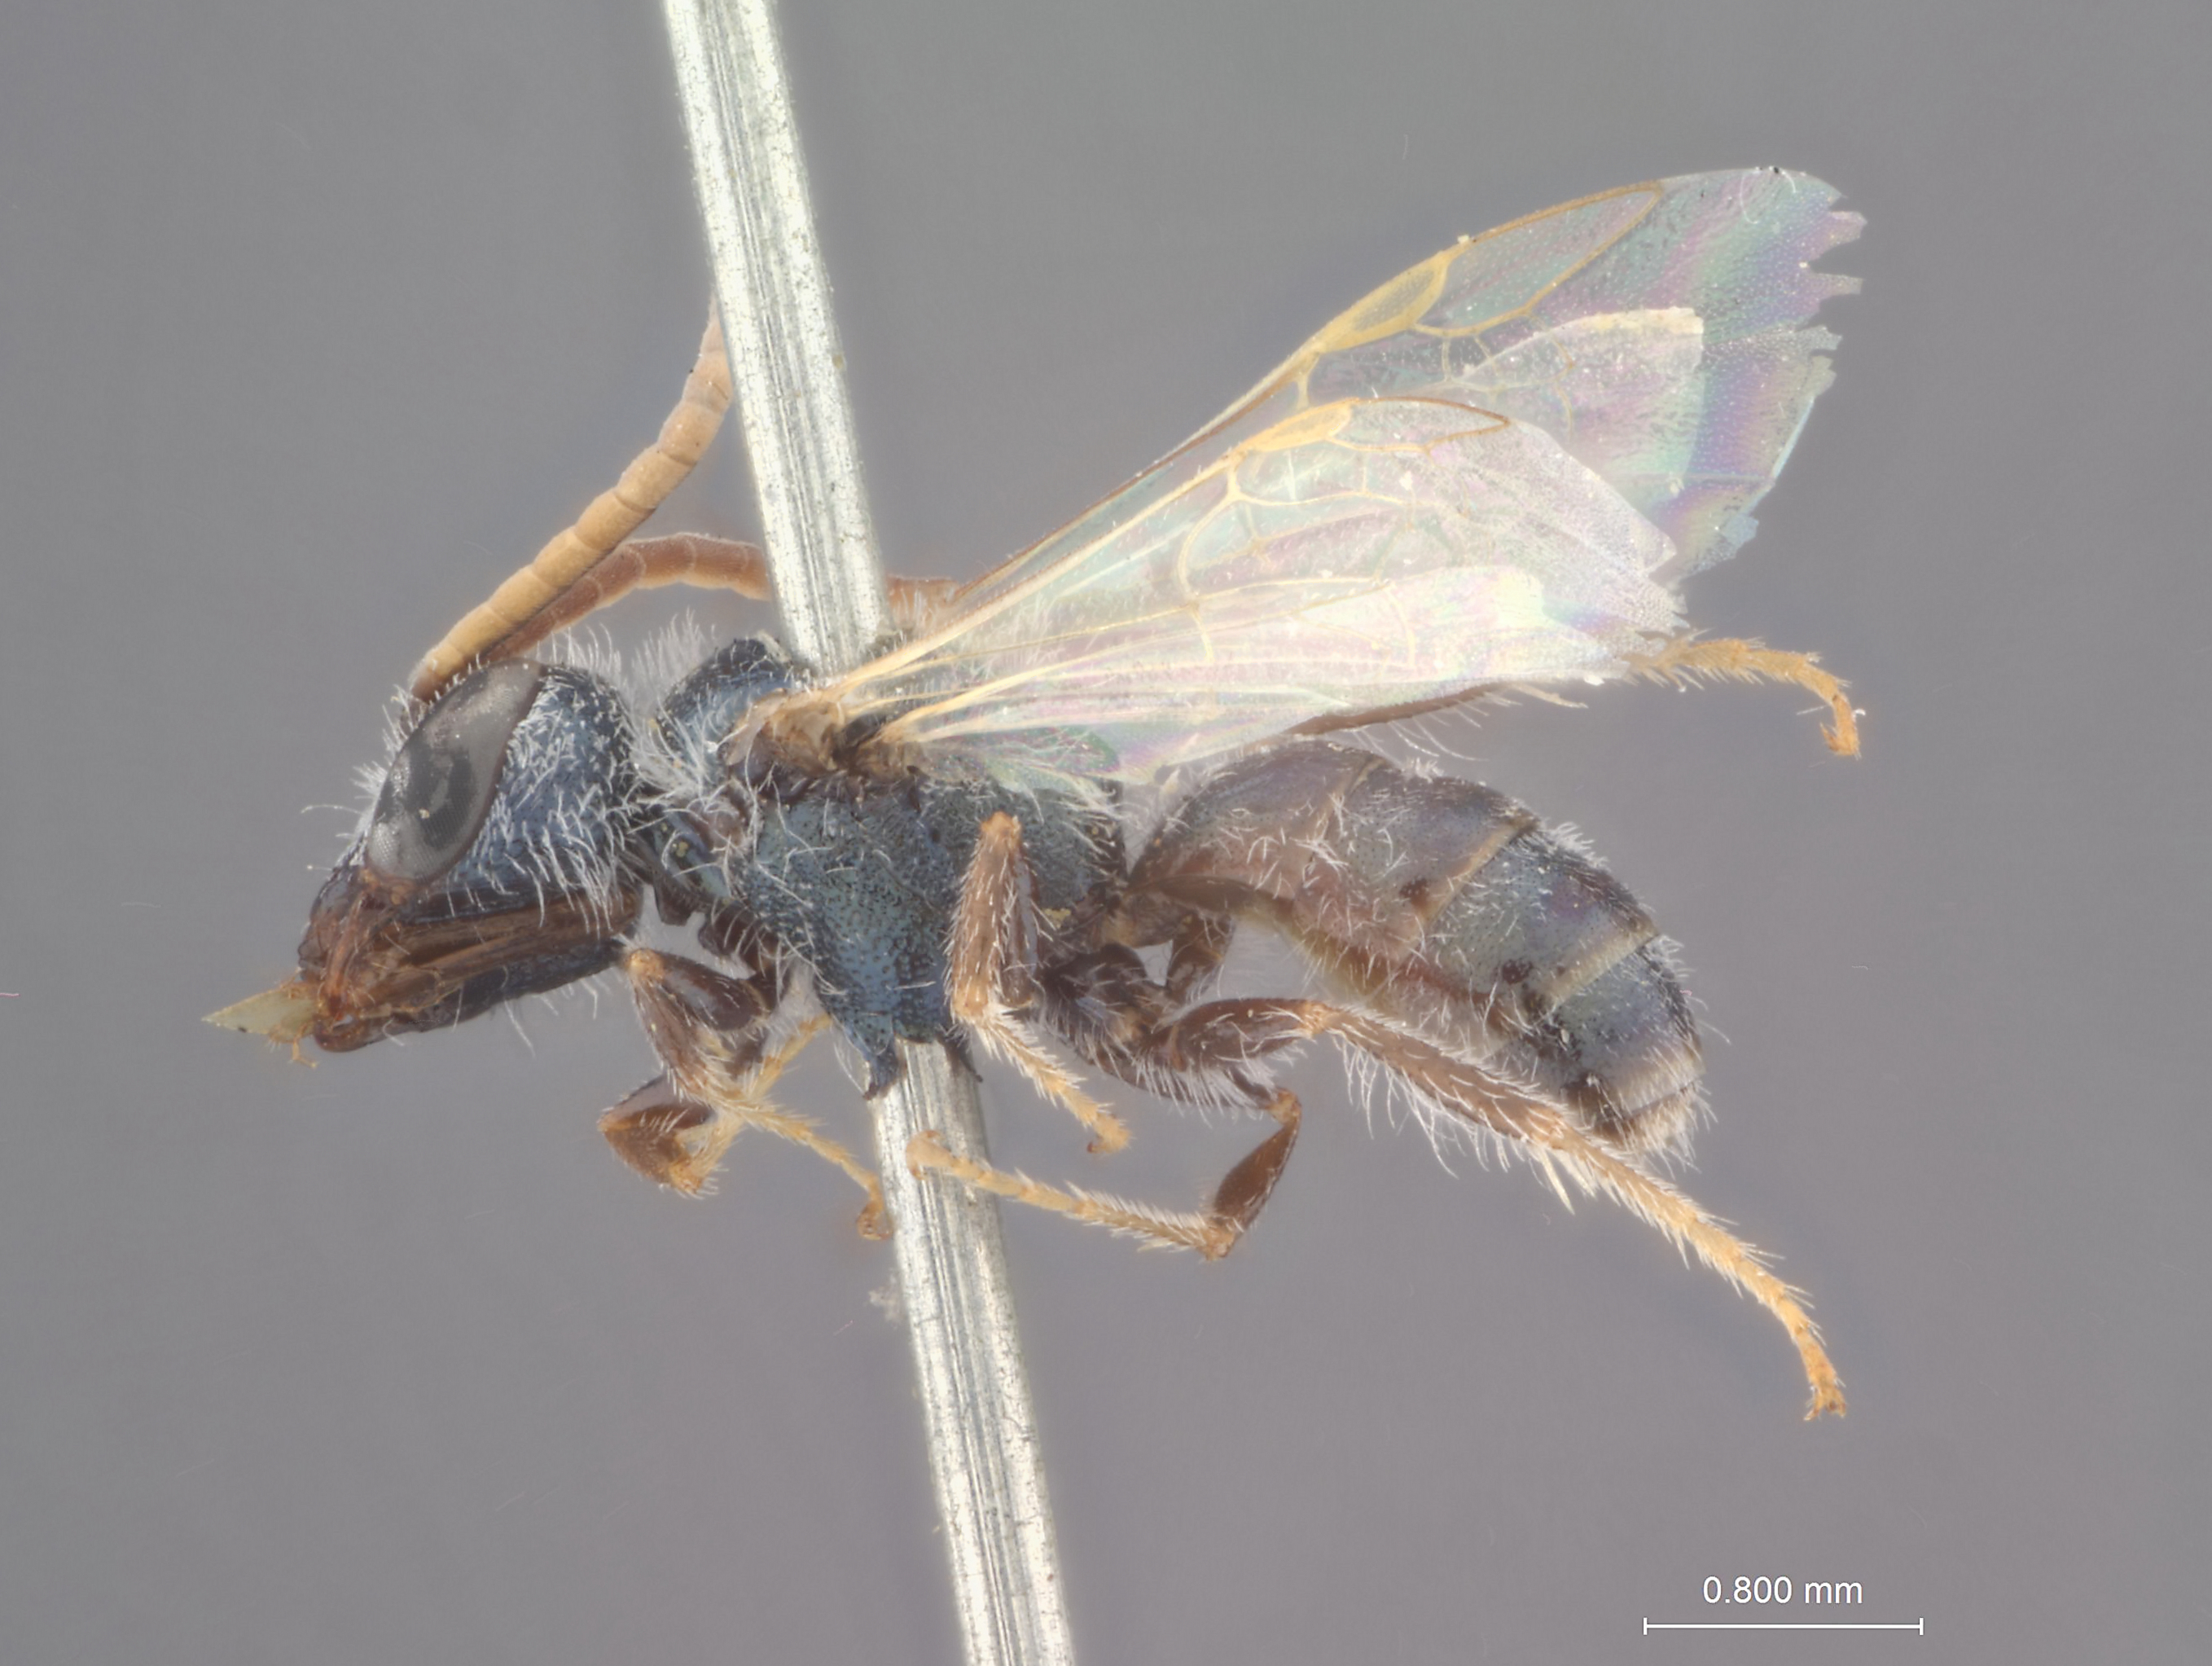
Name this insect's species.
Halictus actuarius
